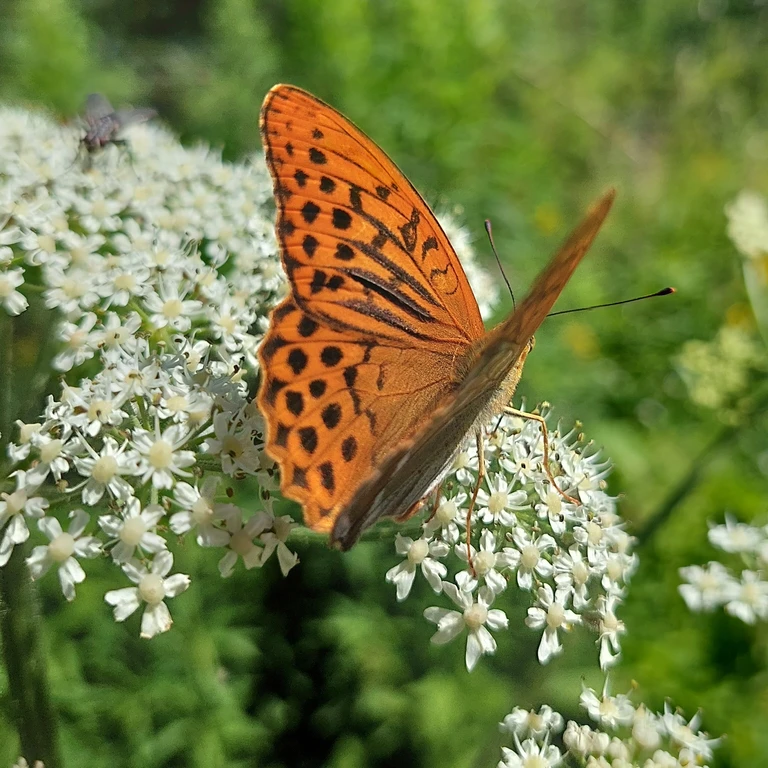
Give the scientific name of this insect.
Argynnis paphia
